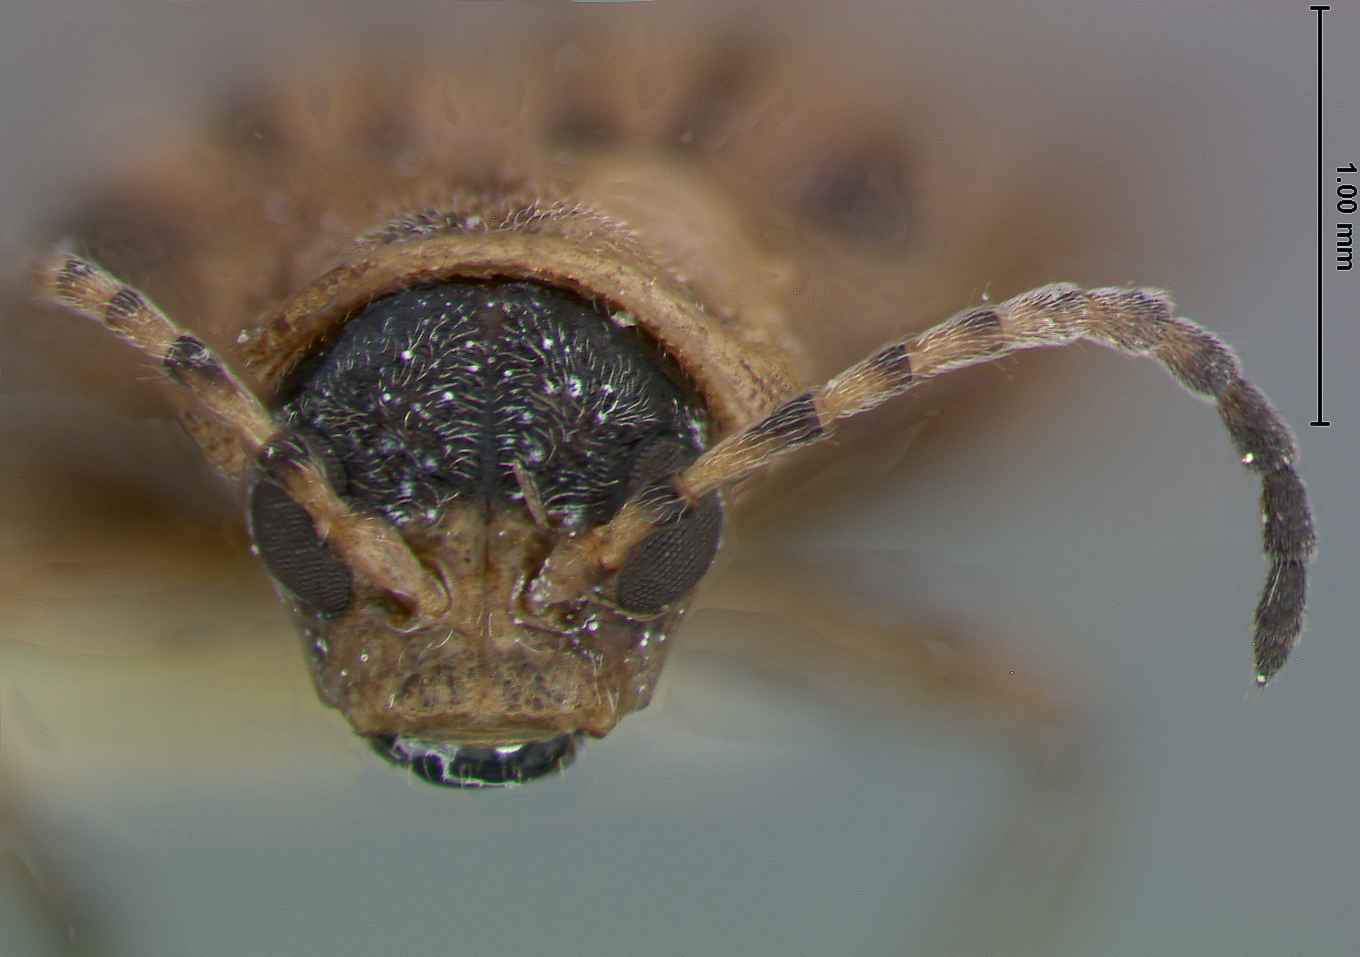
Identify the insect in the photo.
Galerucella melanocephala
